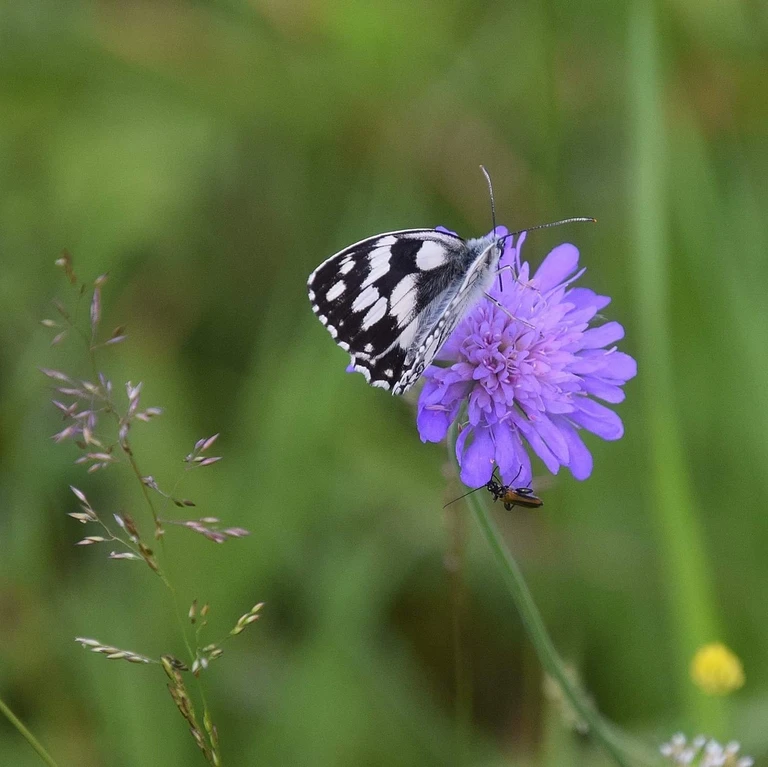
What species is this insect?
Melanargia galathea
